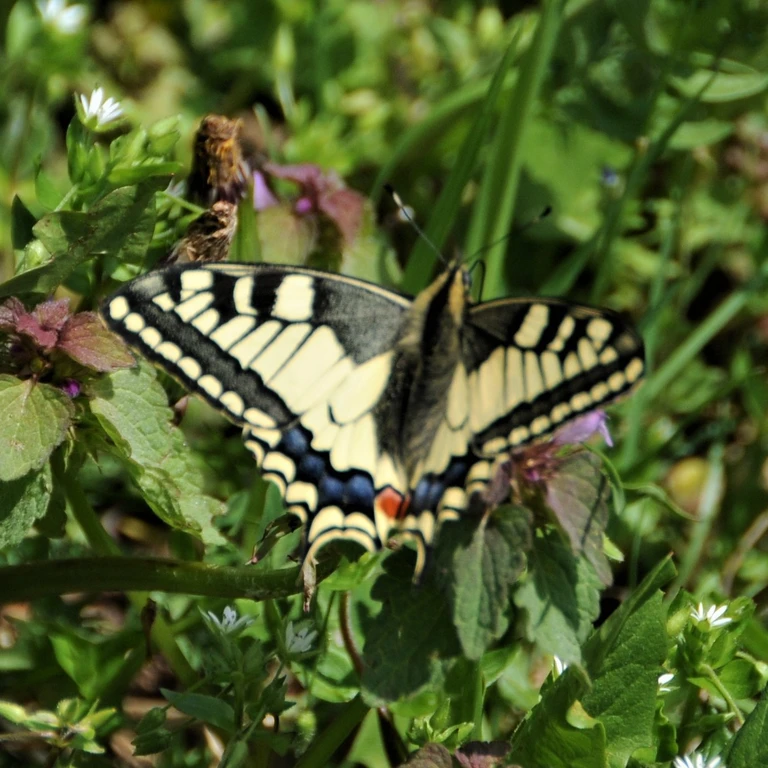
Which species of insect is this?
Papilio machaon
